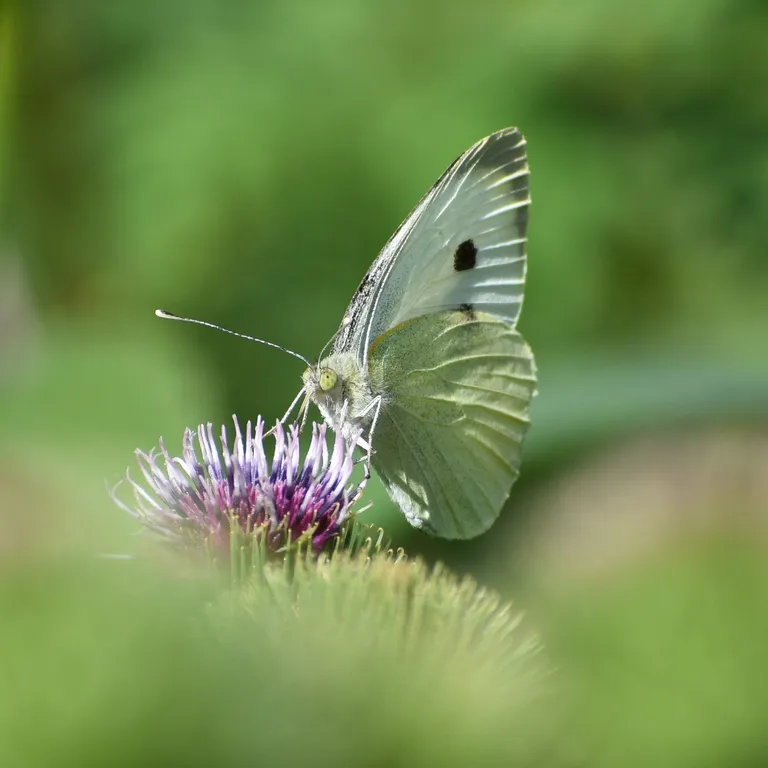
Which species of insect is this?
Pieris brassicae
